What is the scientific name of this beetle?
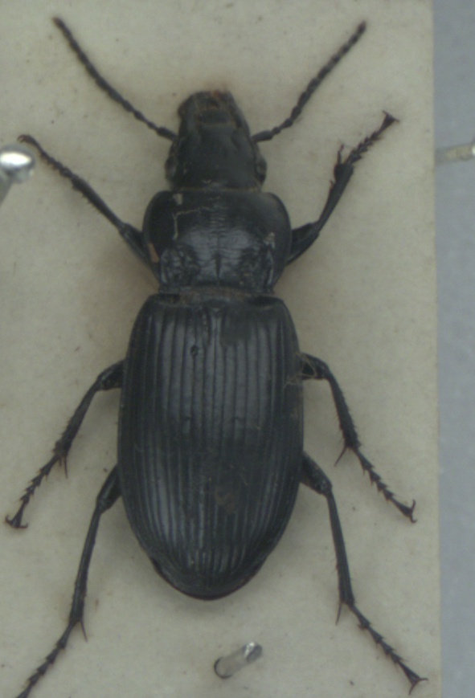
Pterostichus melanarius
